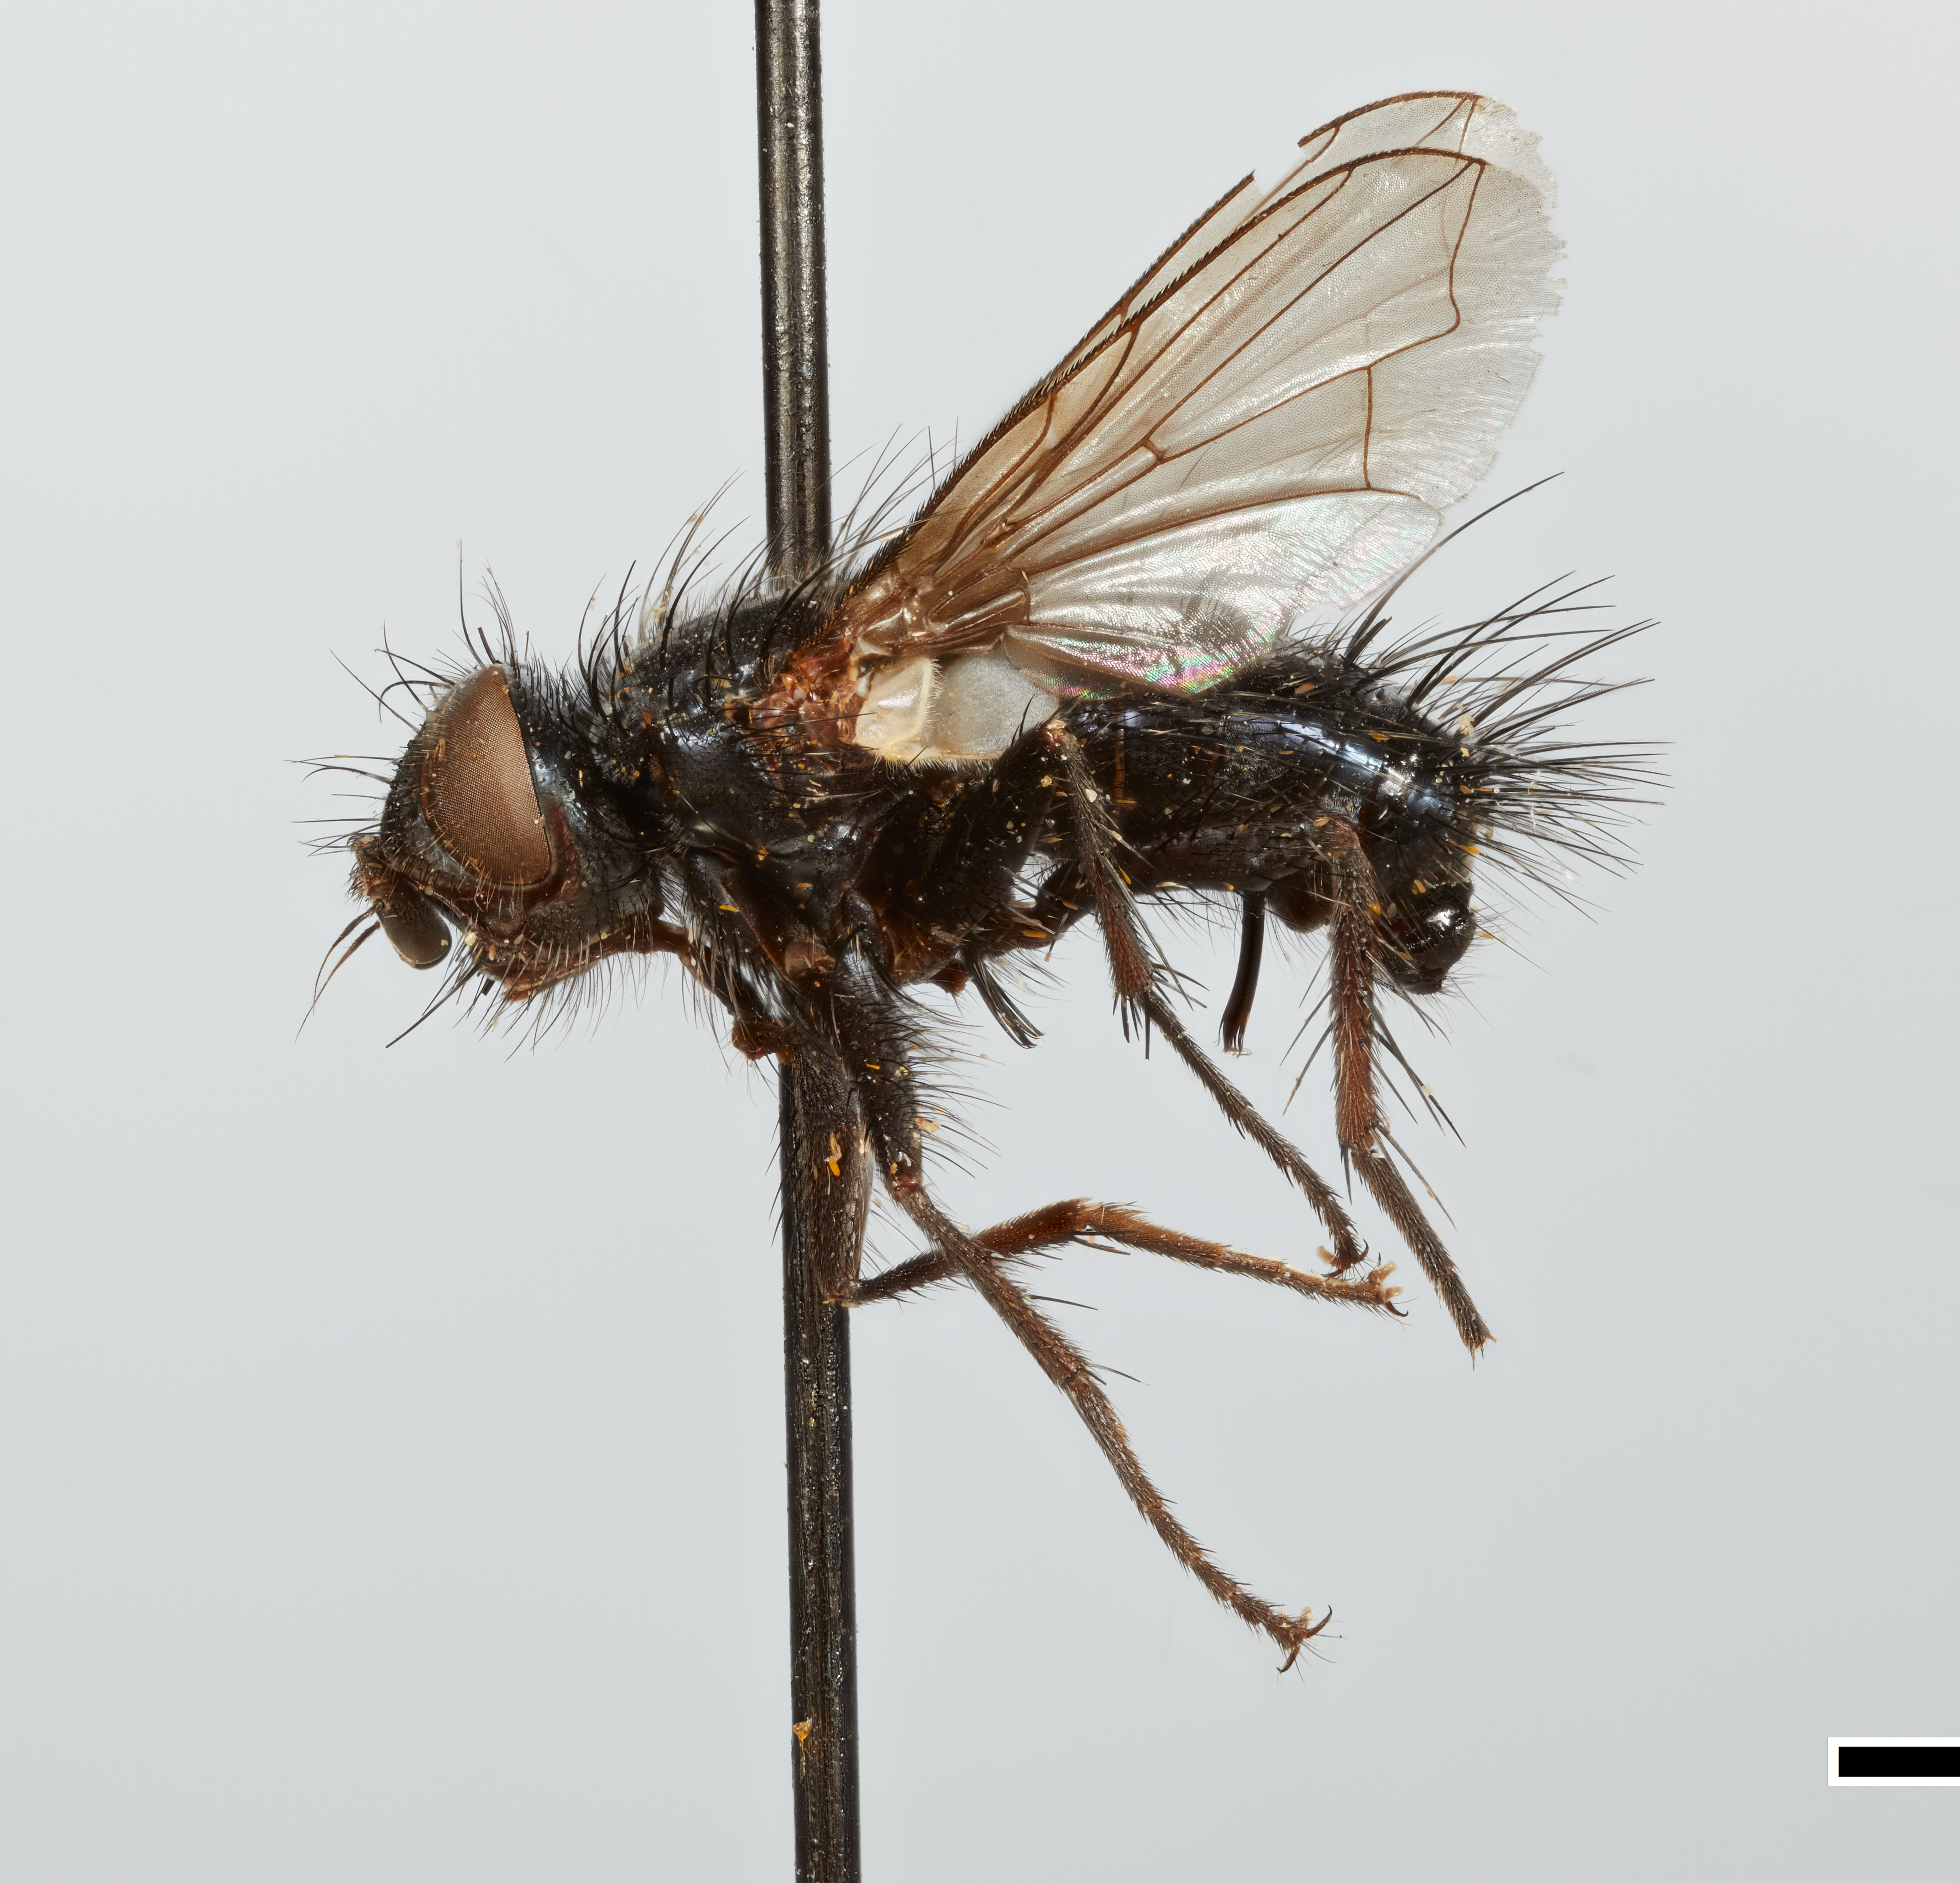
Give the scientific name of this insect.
Piriona fasciculata
